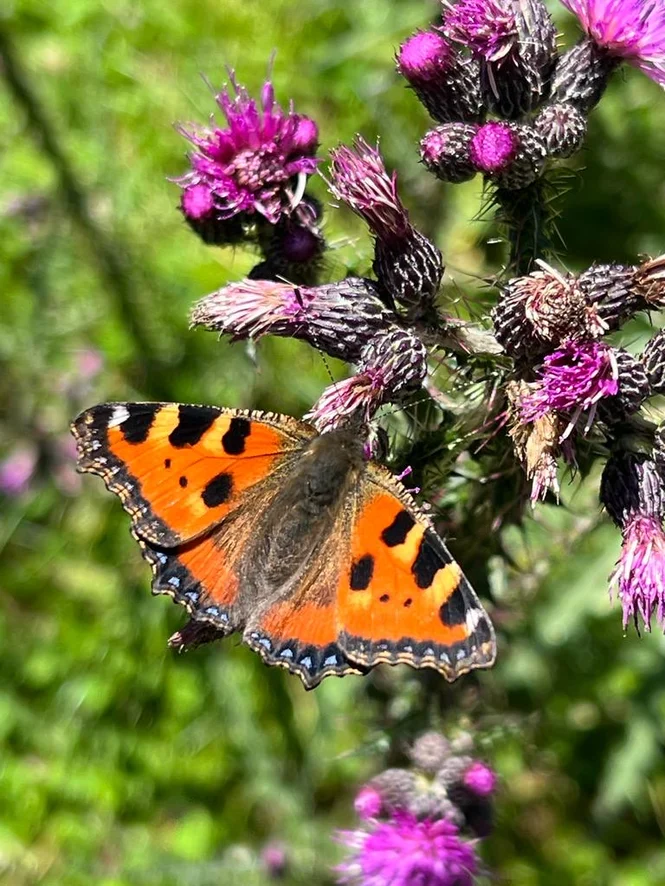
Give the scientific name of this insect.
Aglais urticae
